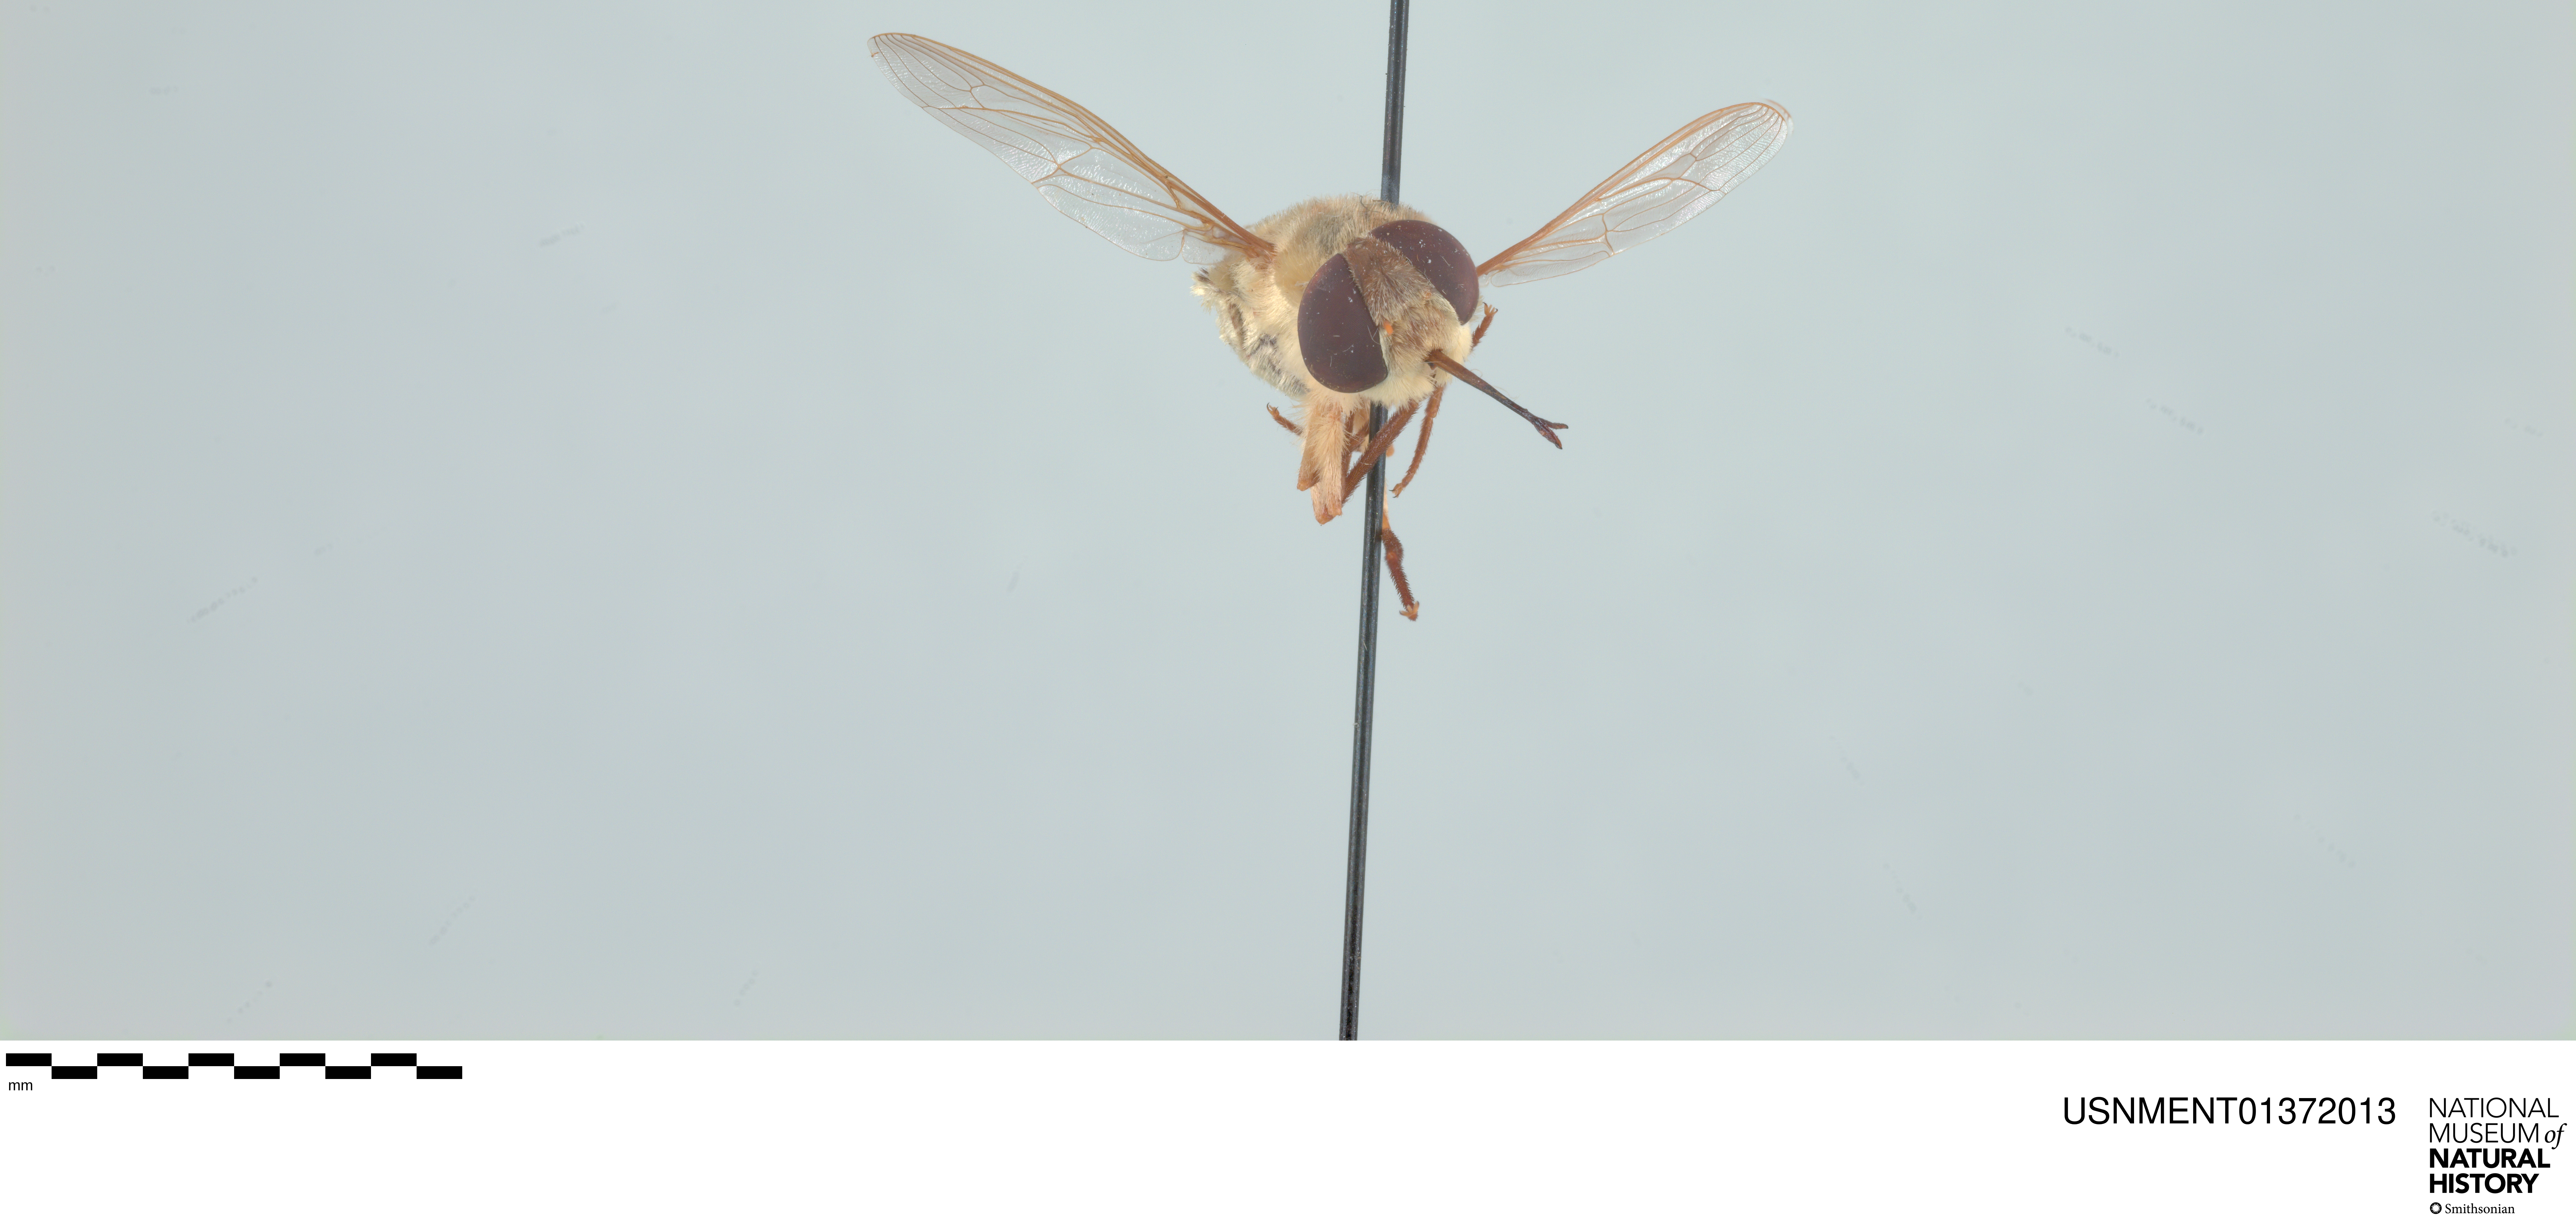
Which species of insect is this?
Neorhynchocephalus volaticus
